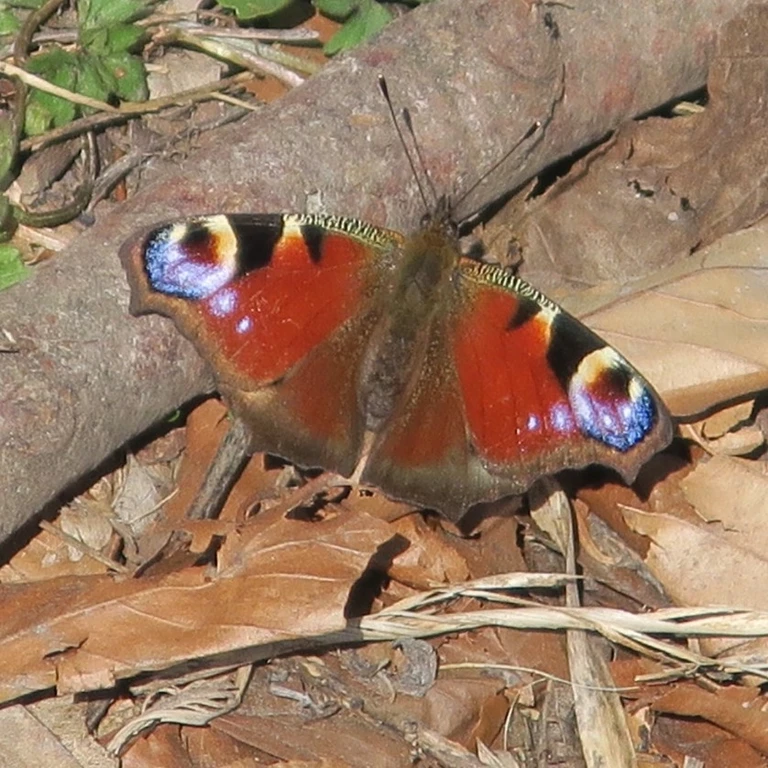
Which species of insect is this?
Aglais io
